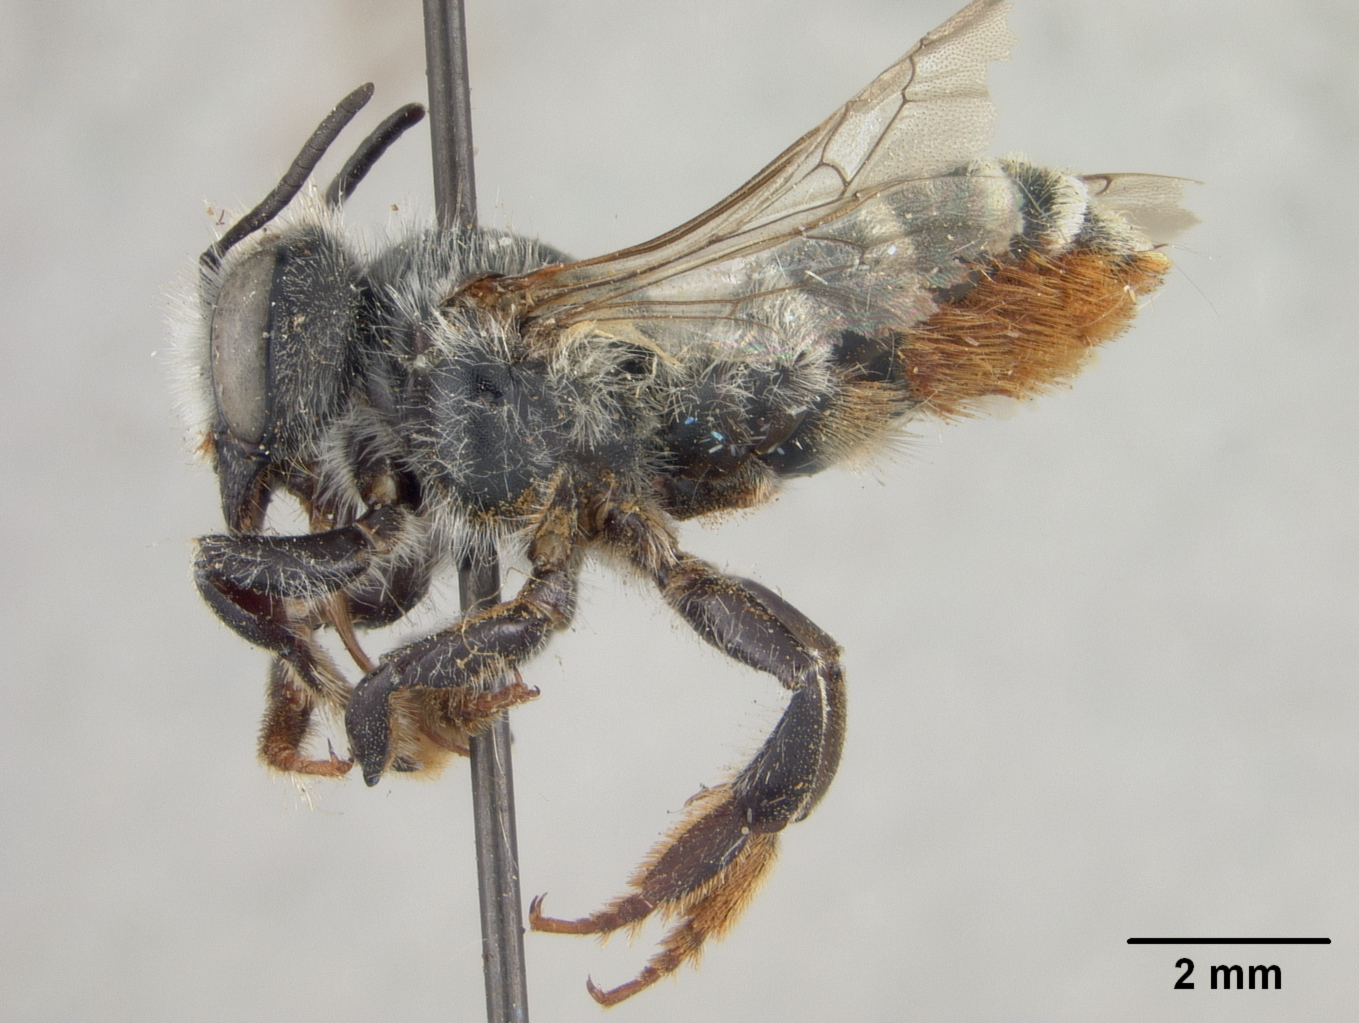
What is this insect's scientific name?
Megachile rupshuensis
